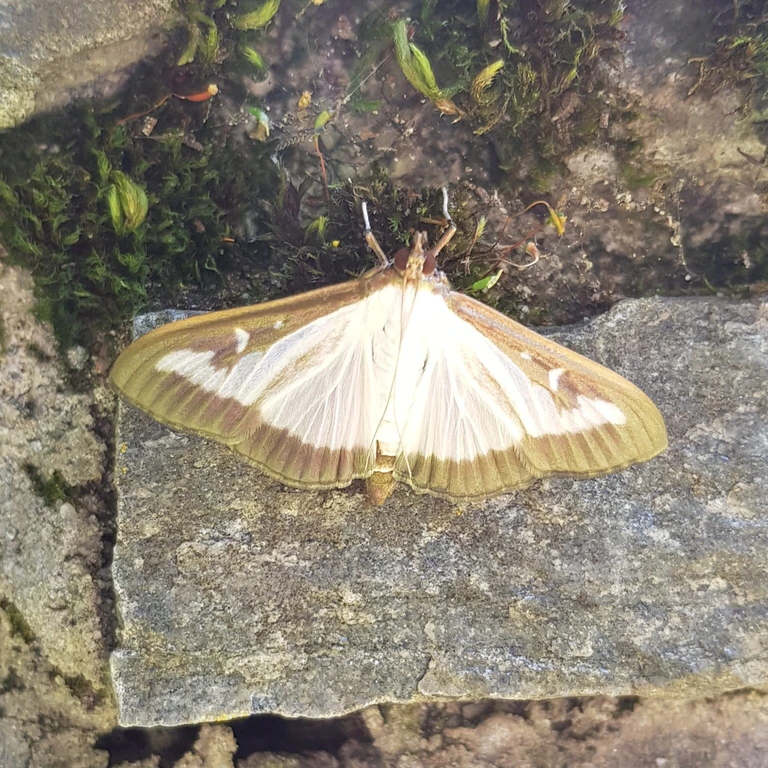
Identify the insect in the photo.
Cydalima perspectalis
